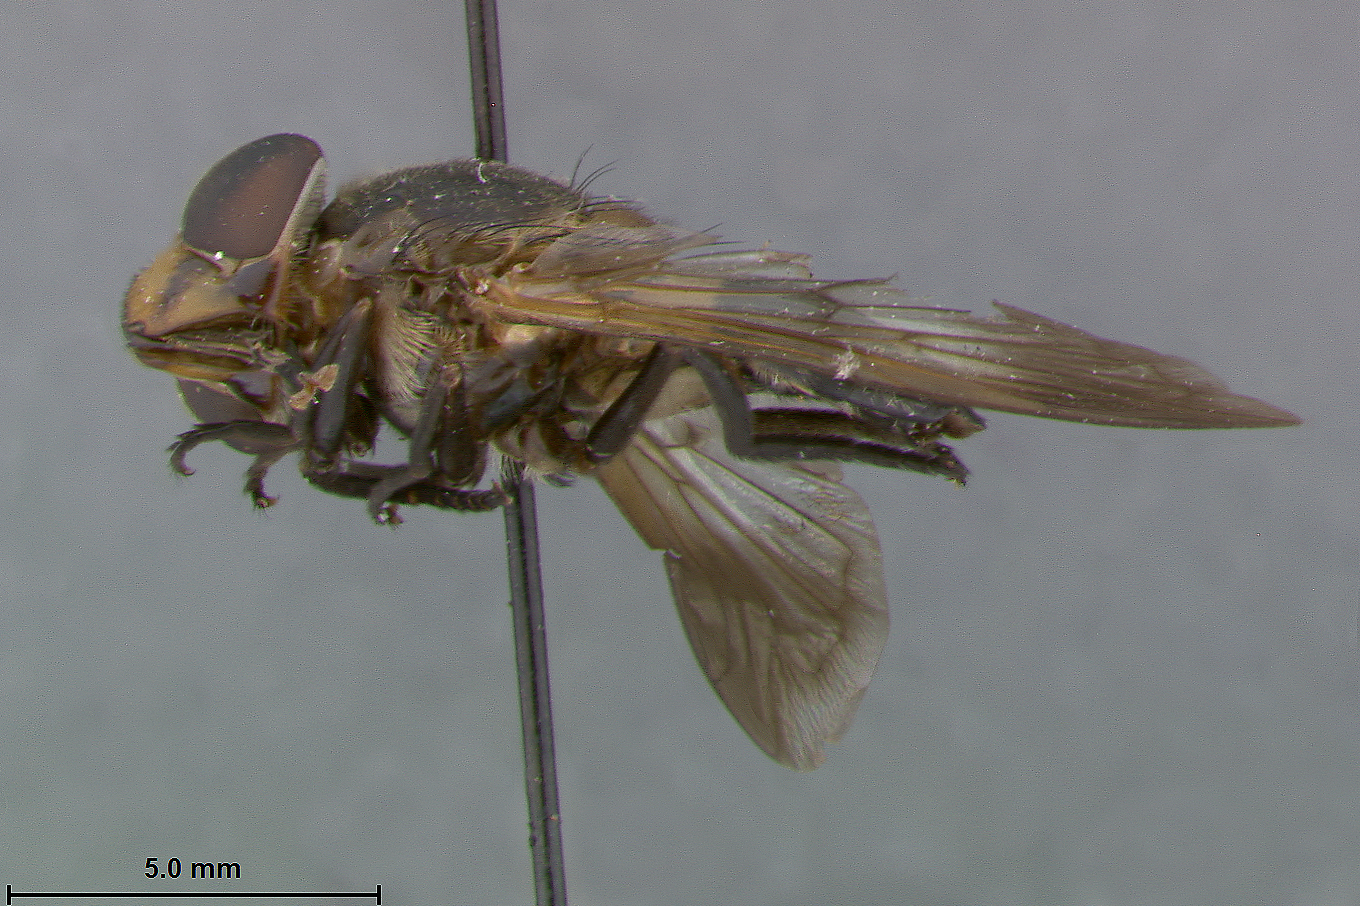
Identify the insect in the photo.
Volucella lumina
